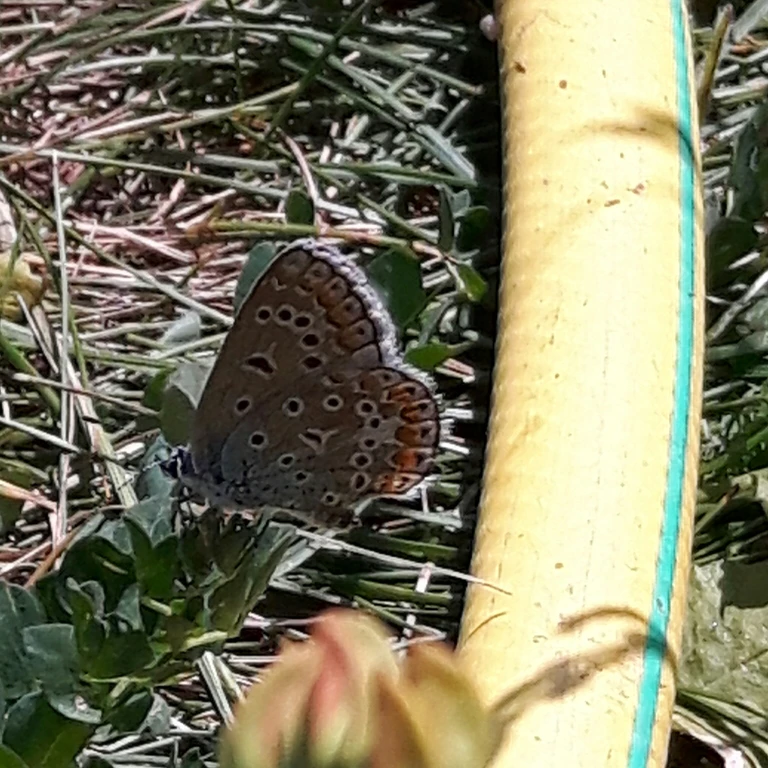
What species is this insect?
Polyommatus icarus
